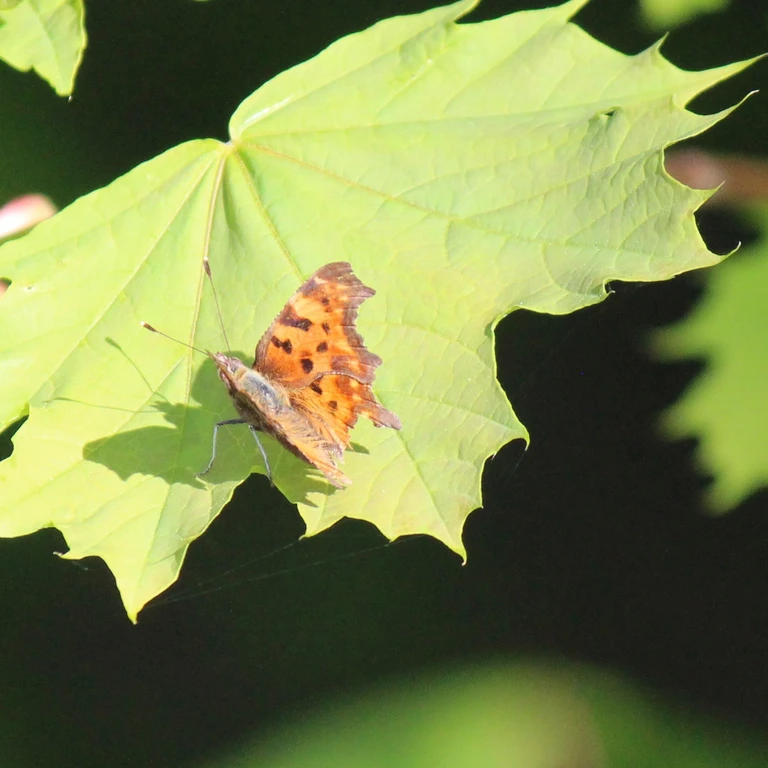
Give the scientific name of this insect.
Polygonia c-album
